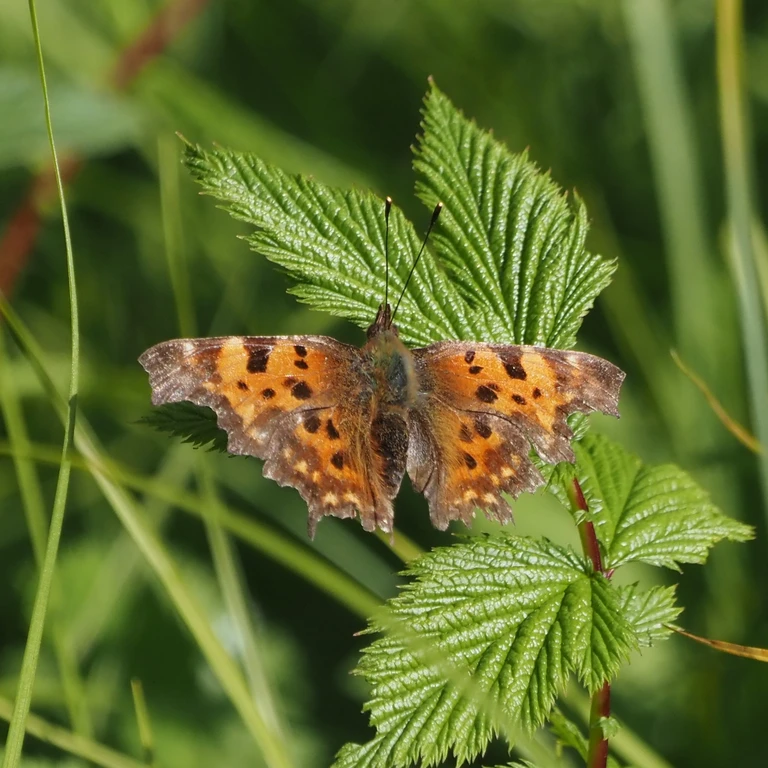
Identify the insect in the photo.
Polygonia c-album
